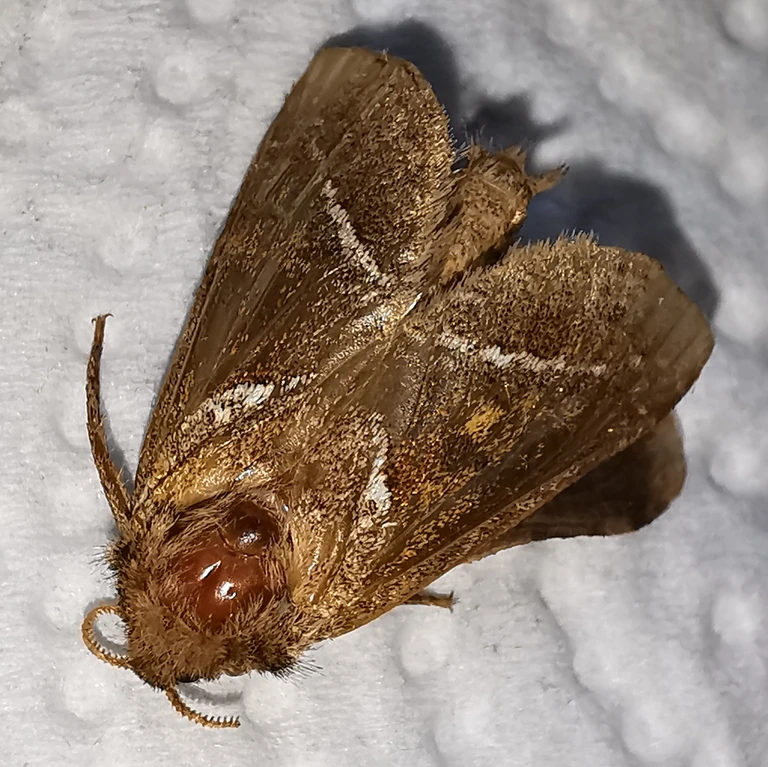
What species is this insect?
Triodia sylvina
